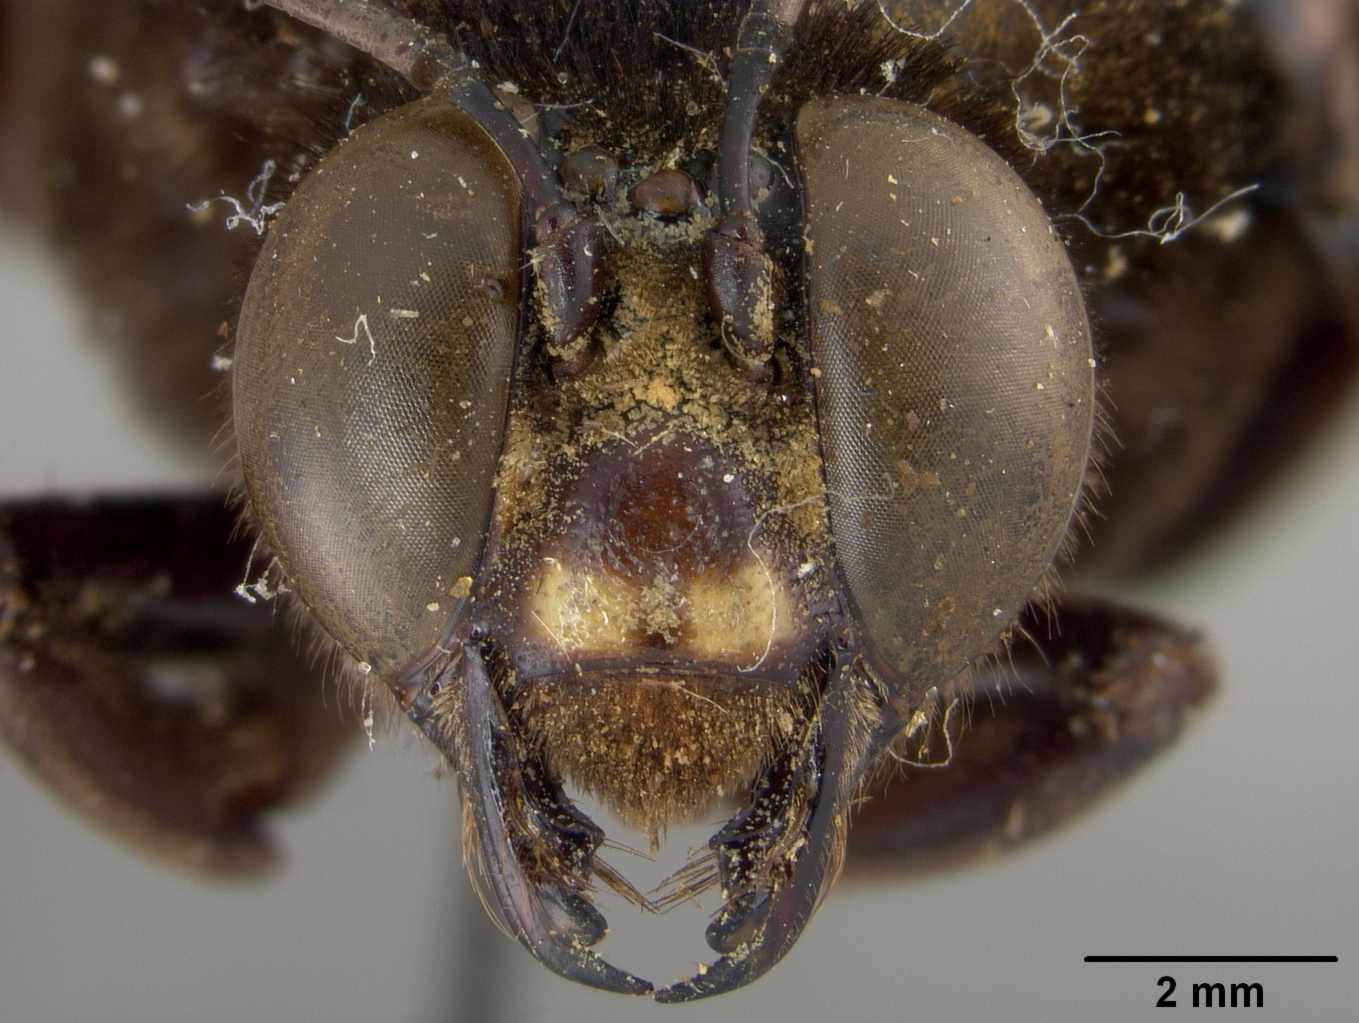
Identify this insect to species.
Centris fusciventris
